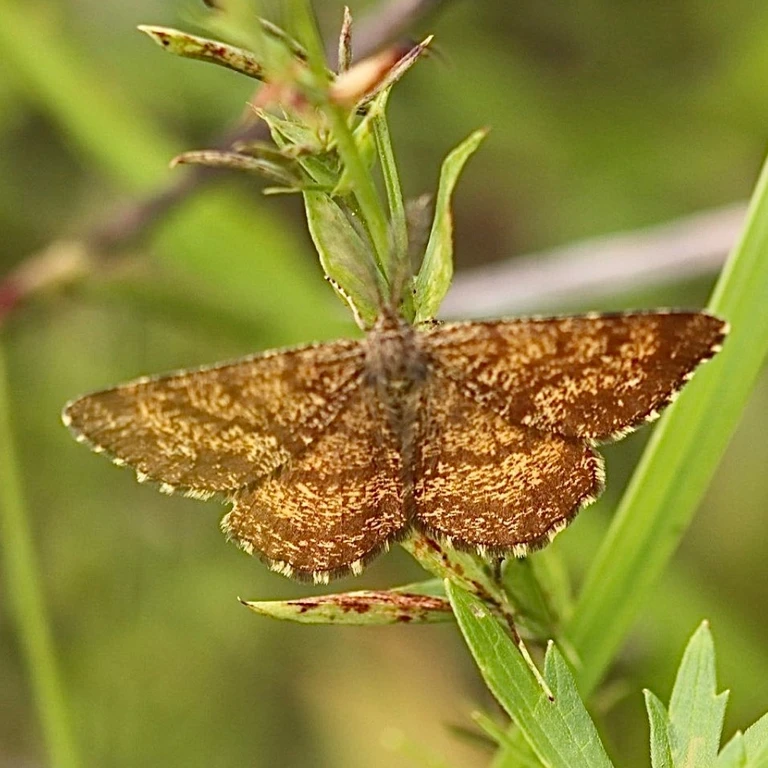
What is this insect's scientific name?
Ematurga atomaria
